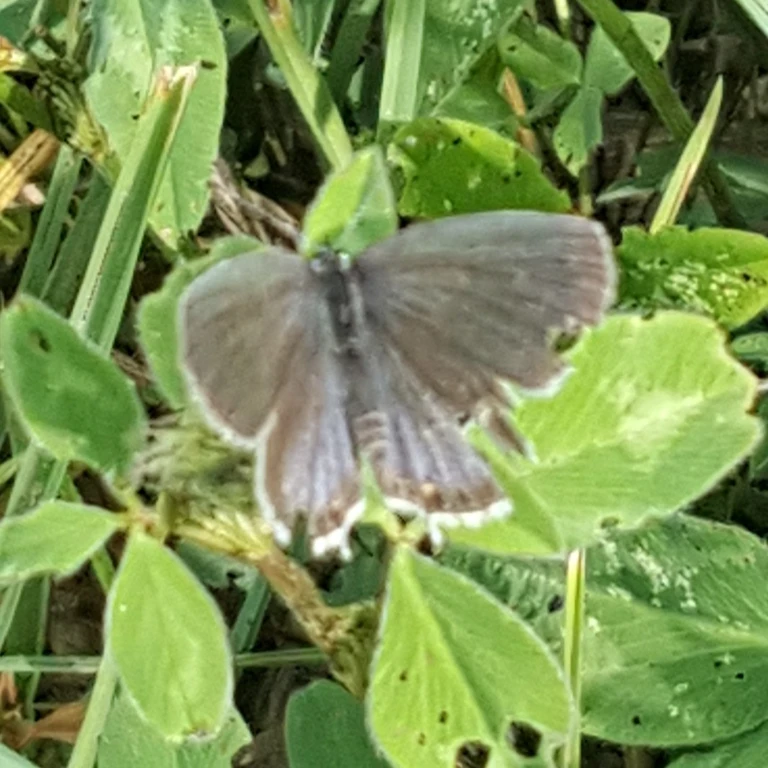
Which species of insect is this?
Cupido argiades (also Elkalyce argiades)
